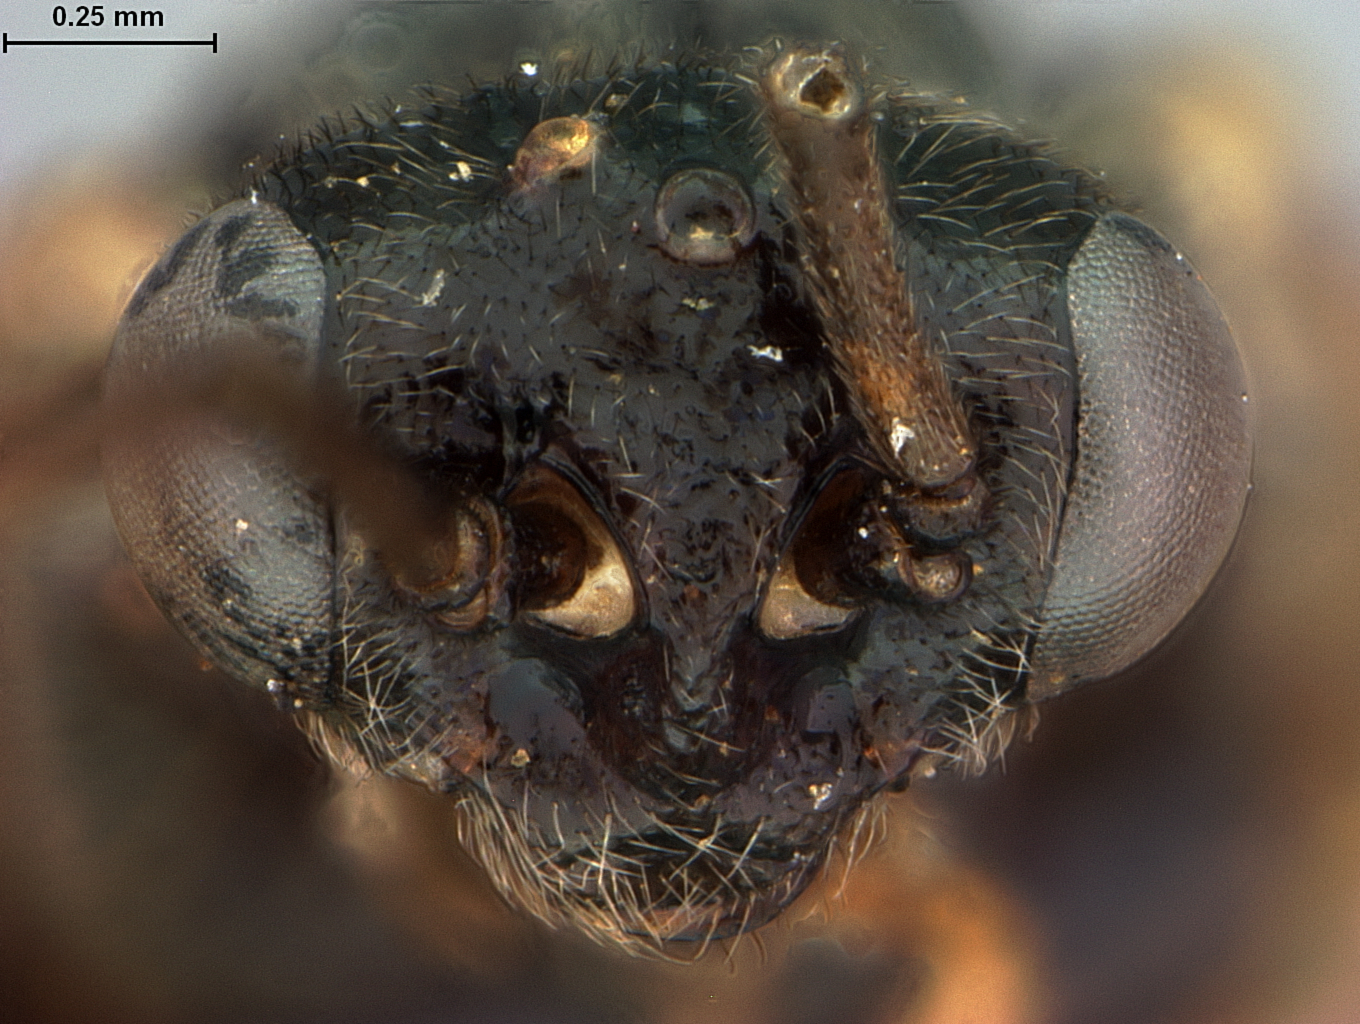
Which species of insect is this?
Priophorus salicivorus
